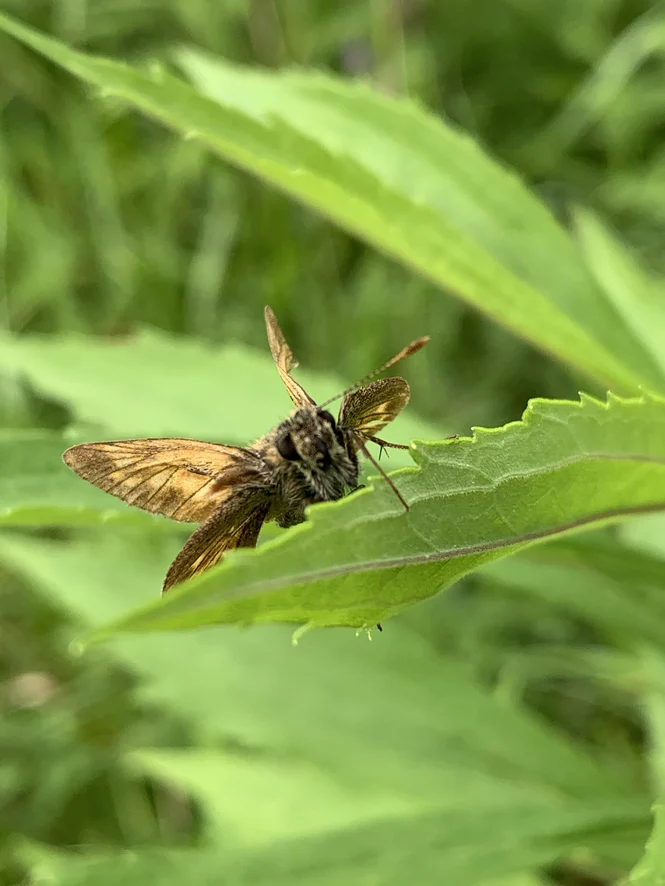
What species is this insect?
Ochlodes sylvanus (also Ochlodes venata)
